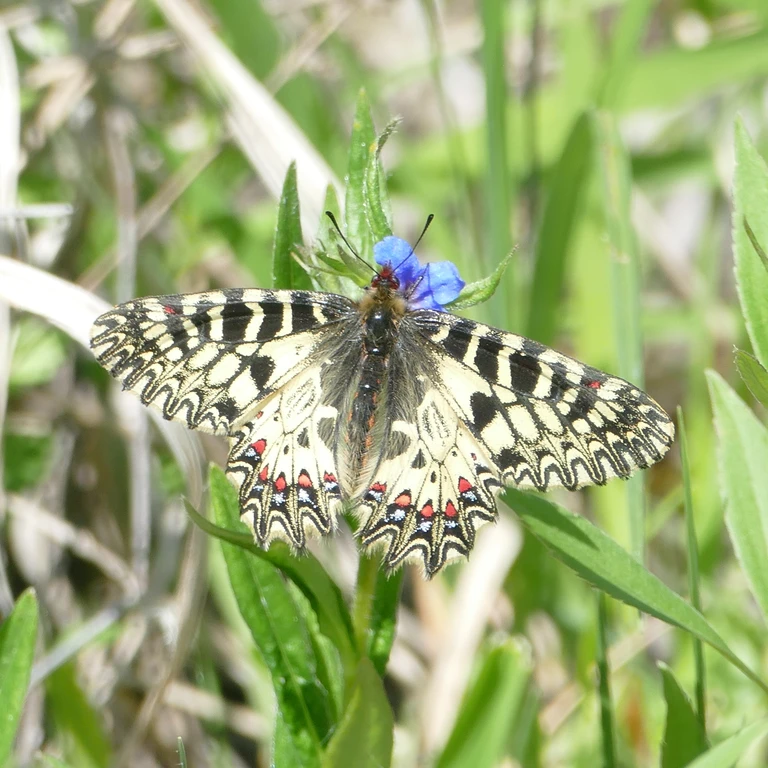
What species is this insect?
Zerynthia polyxena
